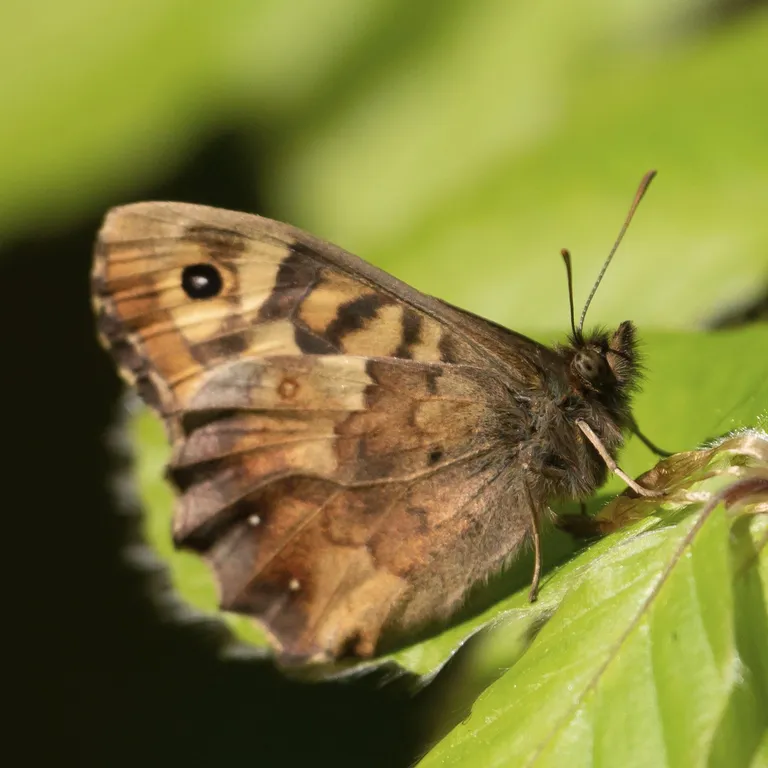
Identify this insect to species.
Pararge aegeria
